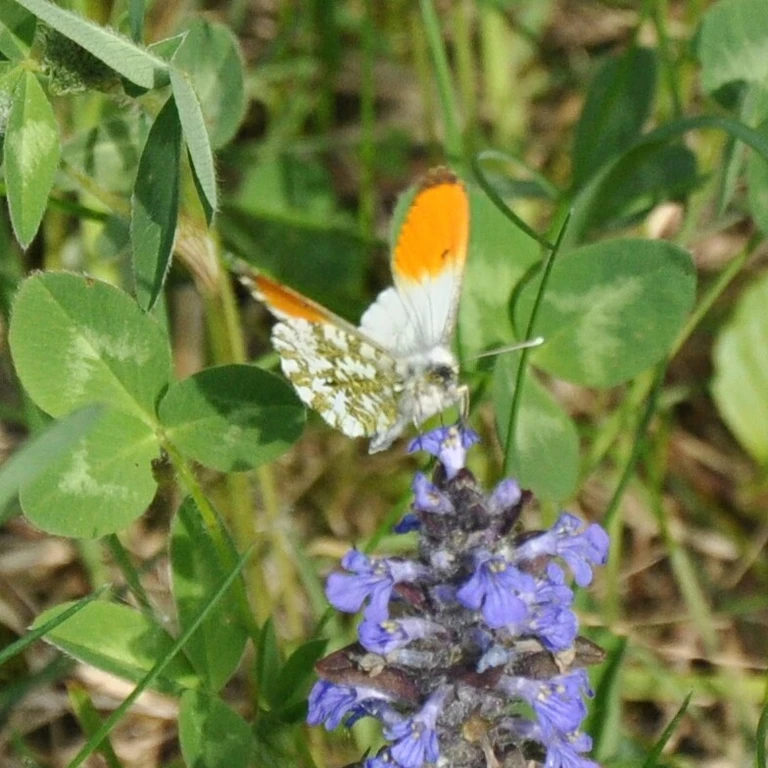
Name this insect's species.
Anthocharis cardamines
